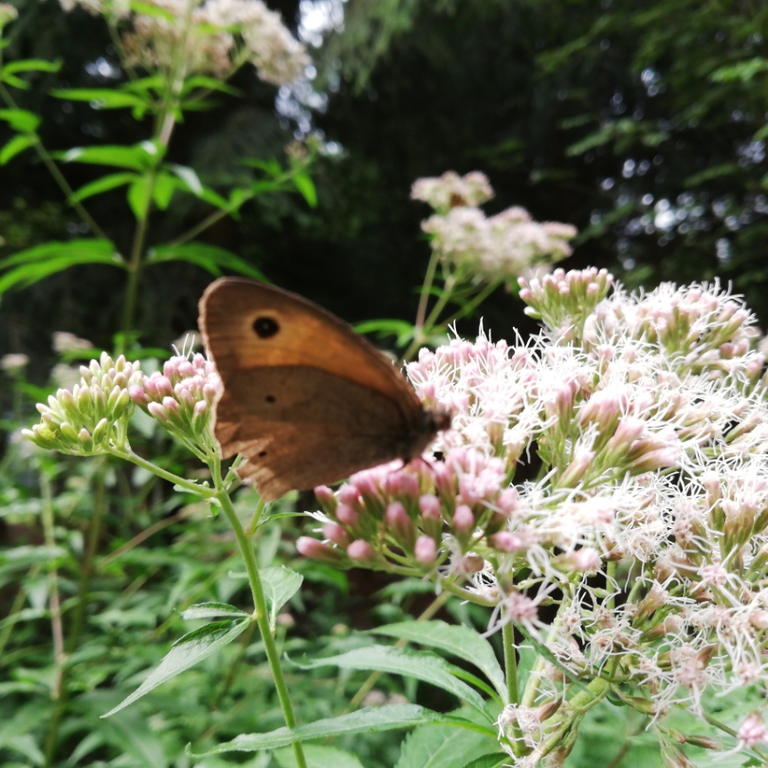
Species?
Maniola jurtina
